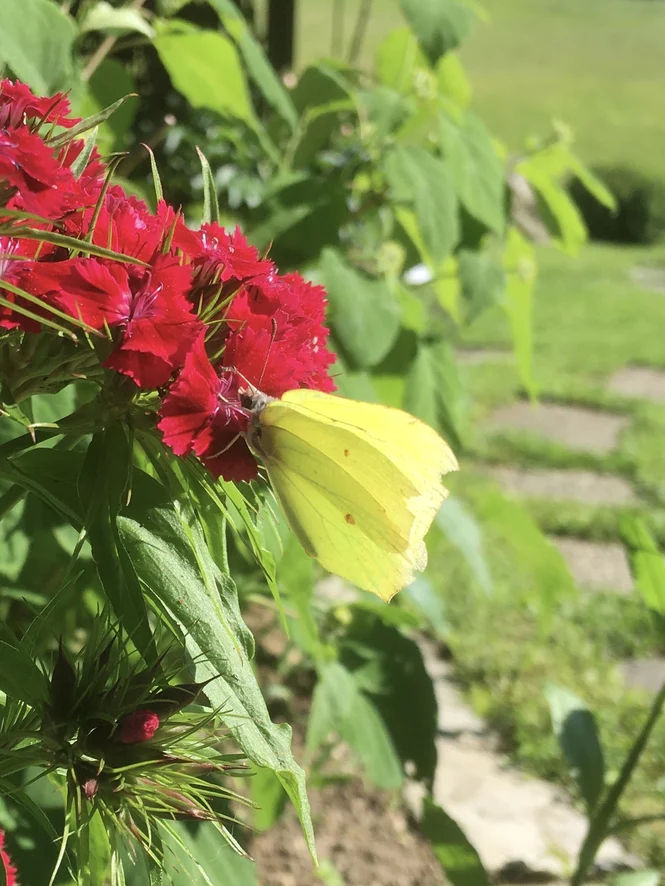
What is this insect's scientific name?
Gonepteryx rhamni
